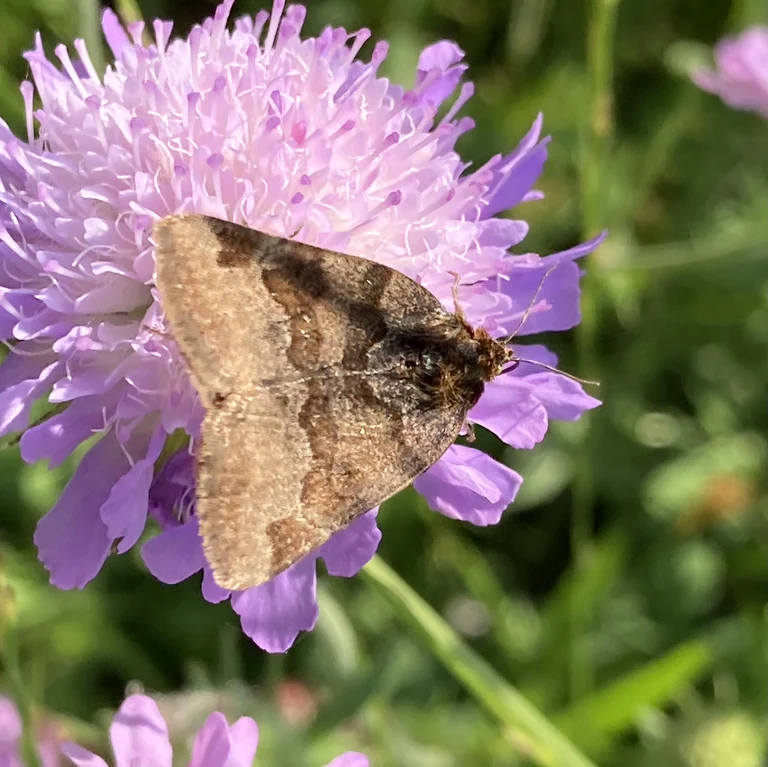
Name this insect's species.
Euclidia glyphica
